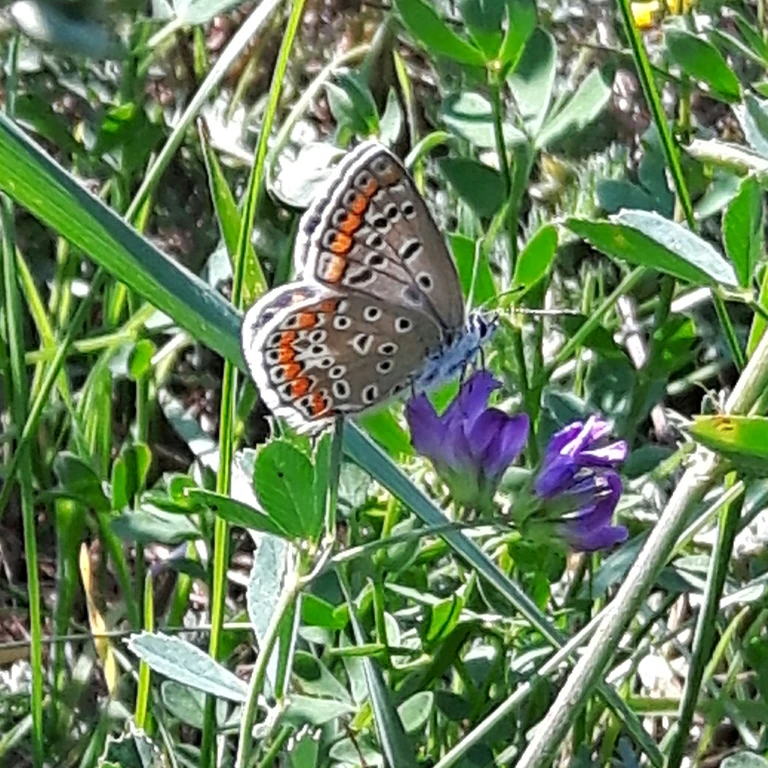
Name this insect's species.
Polyommatus icarus
